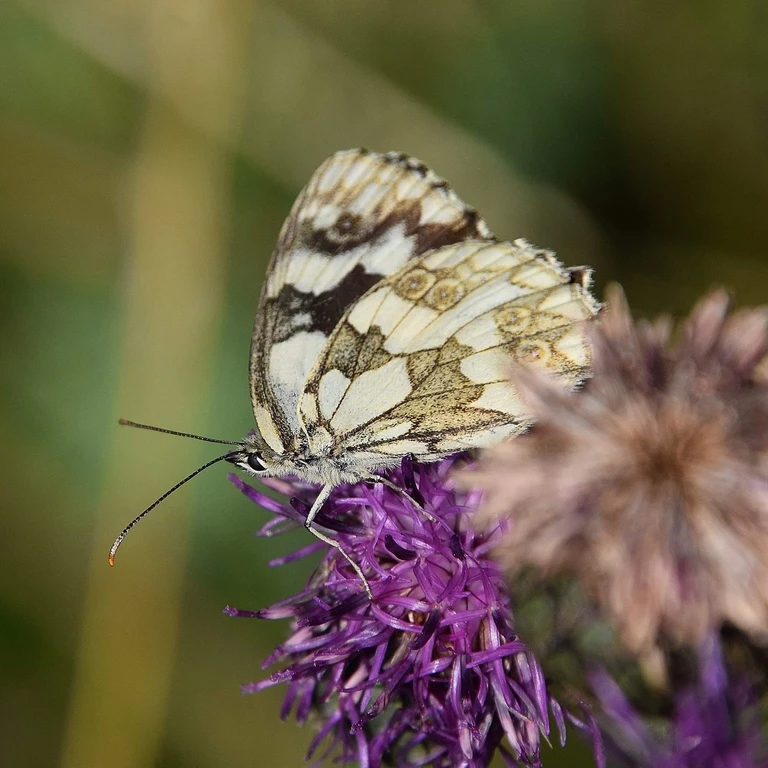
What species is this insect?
Melanargia galathea
